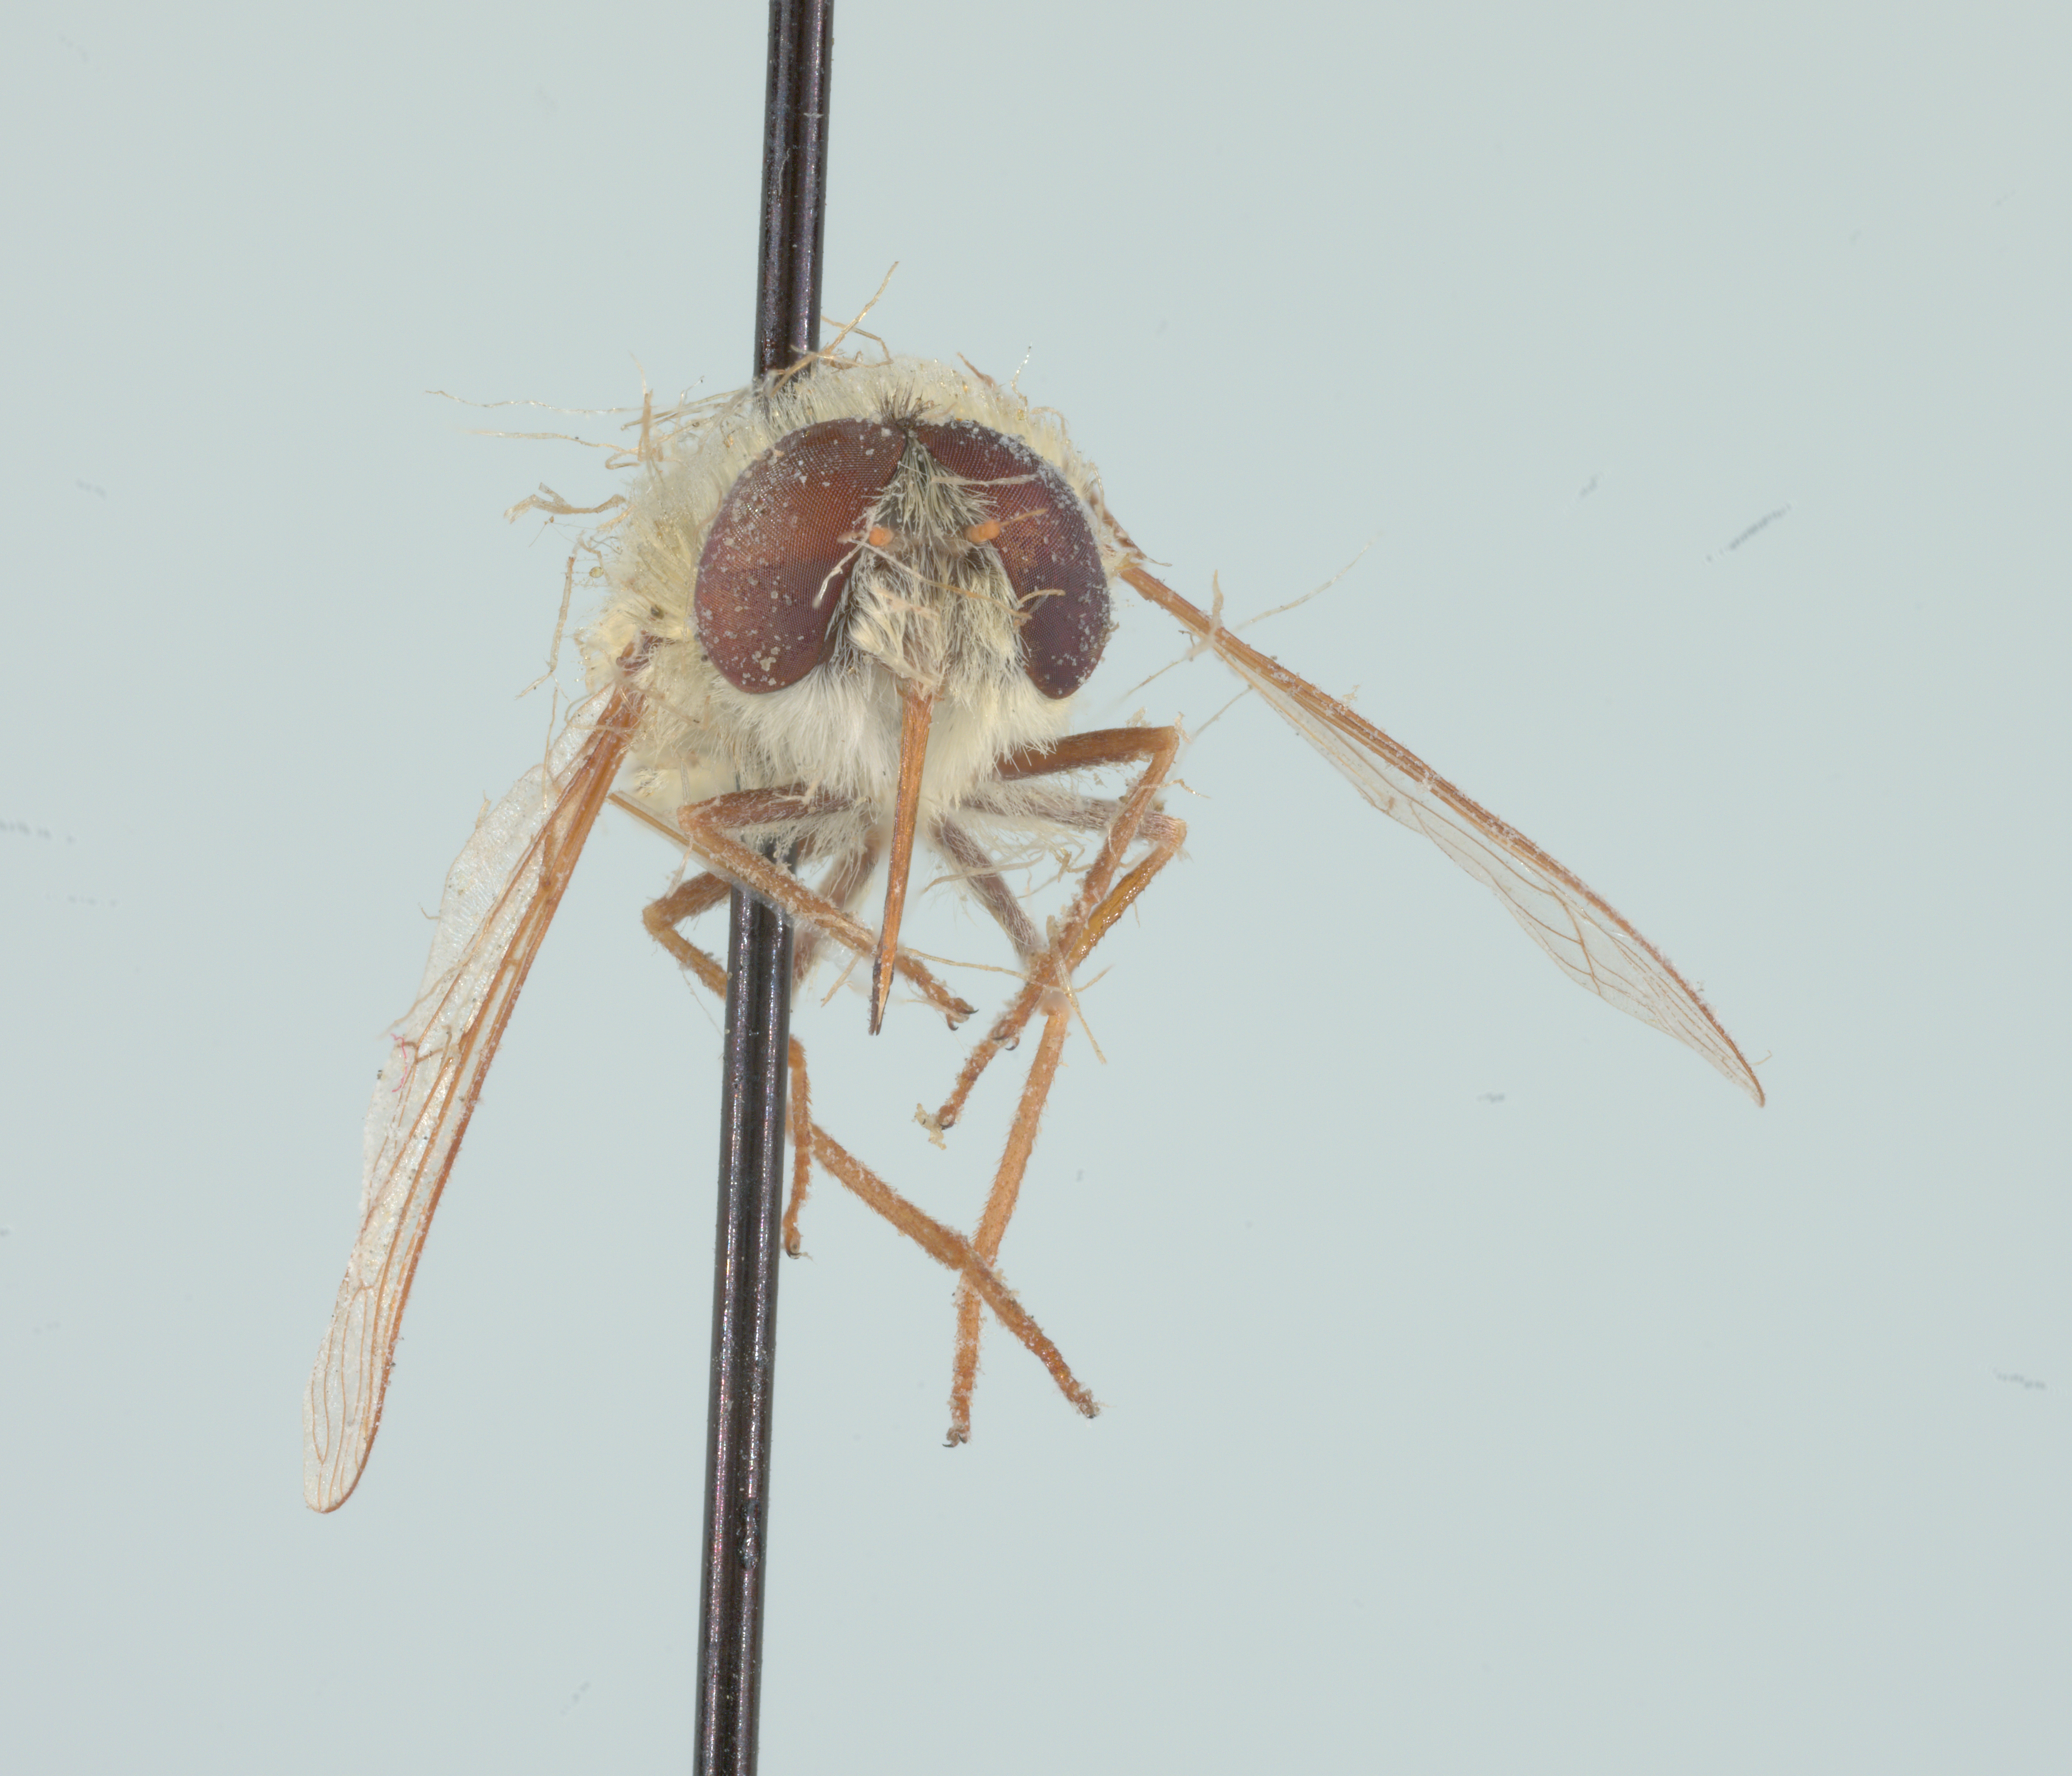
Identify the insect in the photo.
Neorhynchocephalus sackenii
